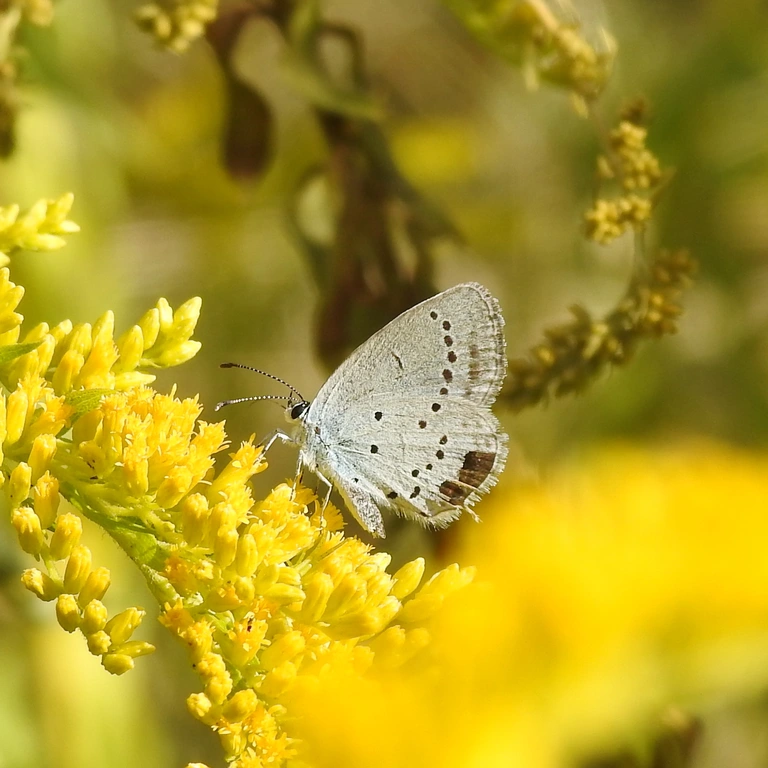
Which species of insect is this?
Cupido decolorata (also Elkalyce decolorata)
